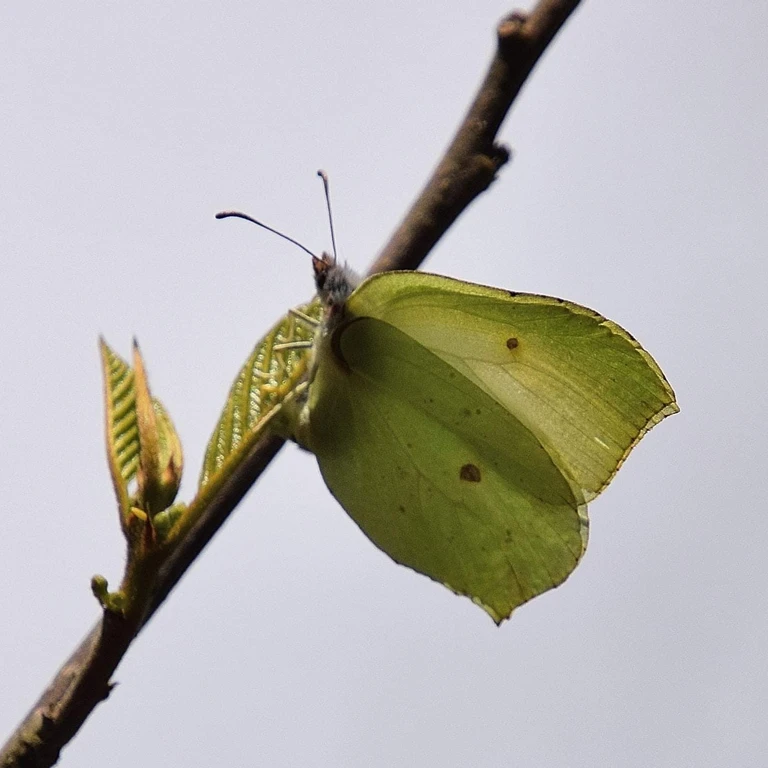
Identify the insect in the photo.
Gonepteryx rhamni
